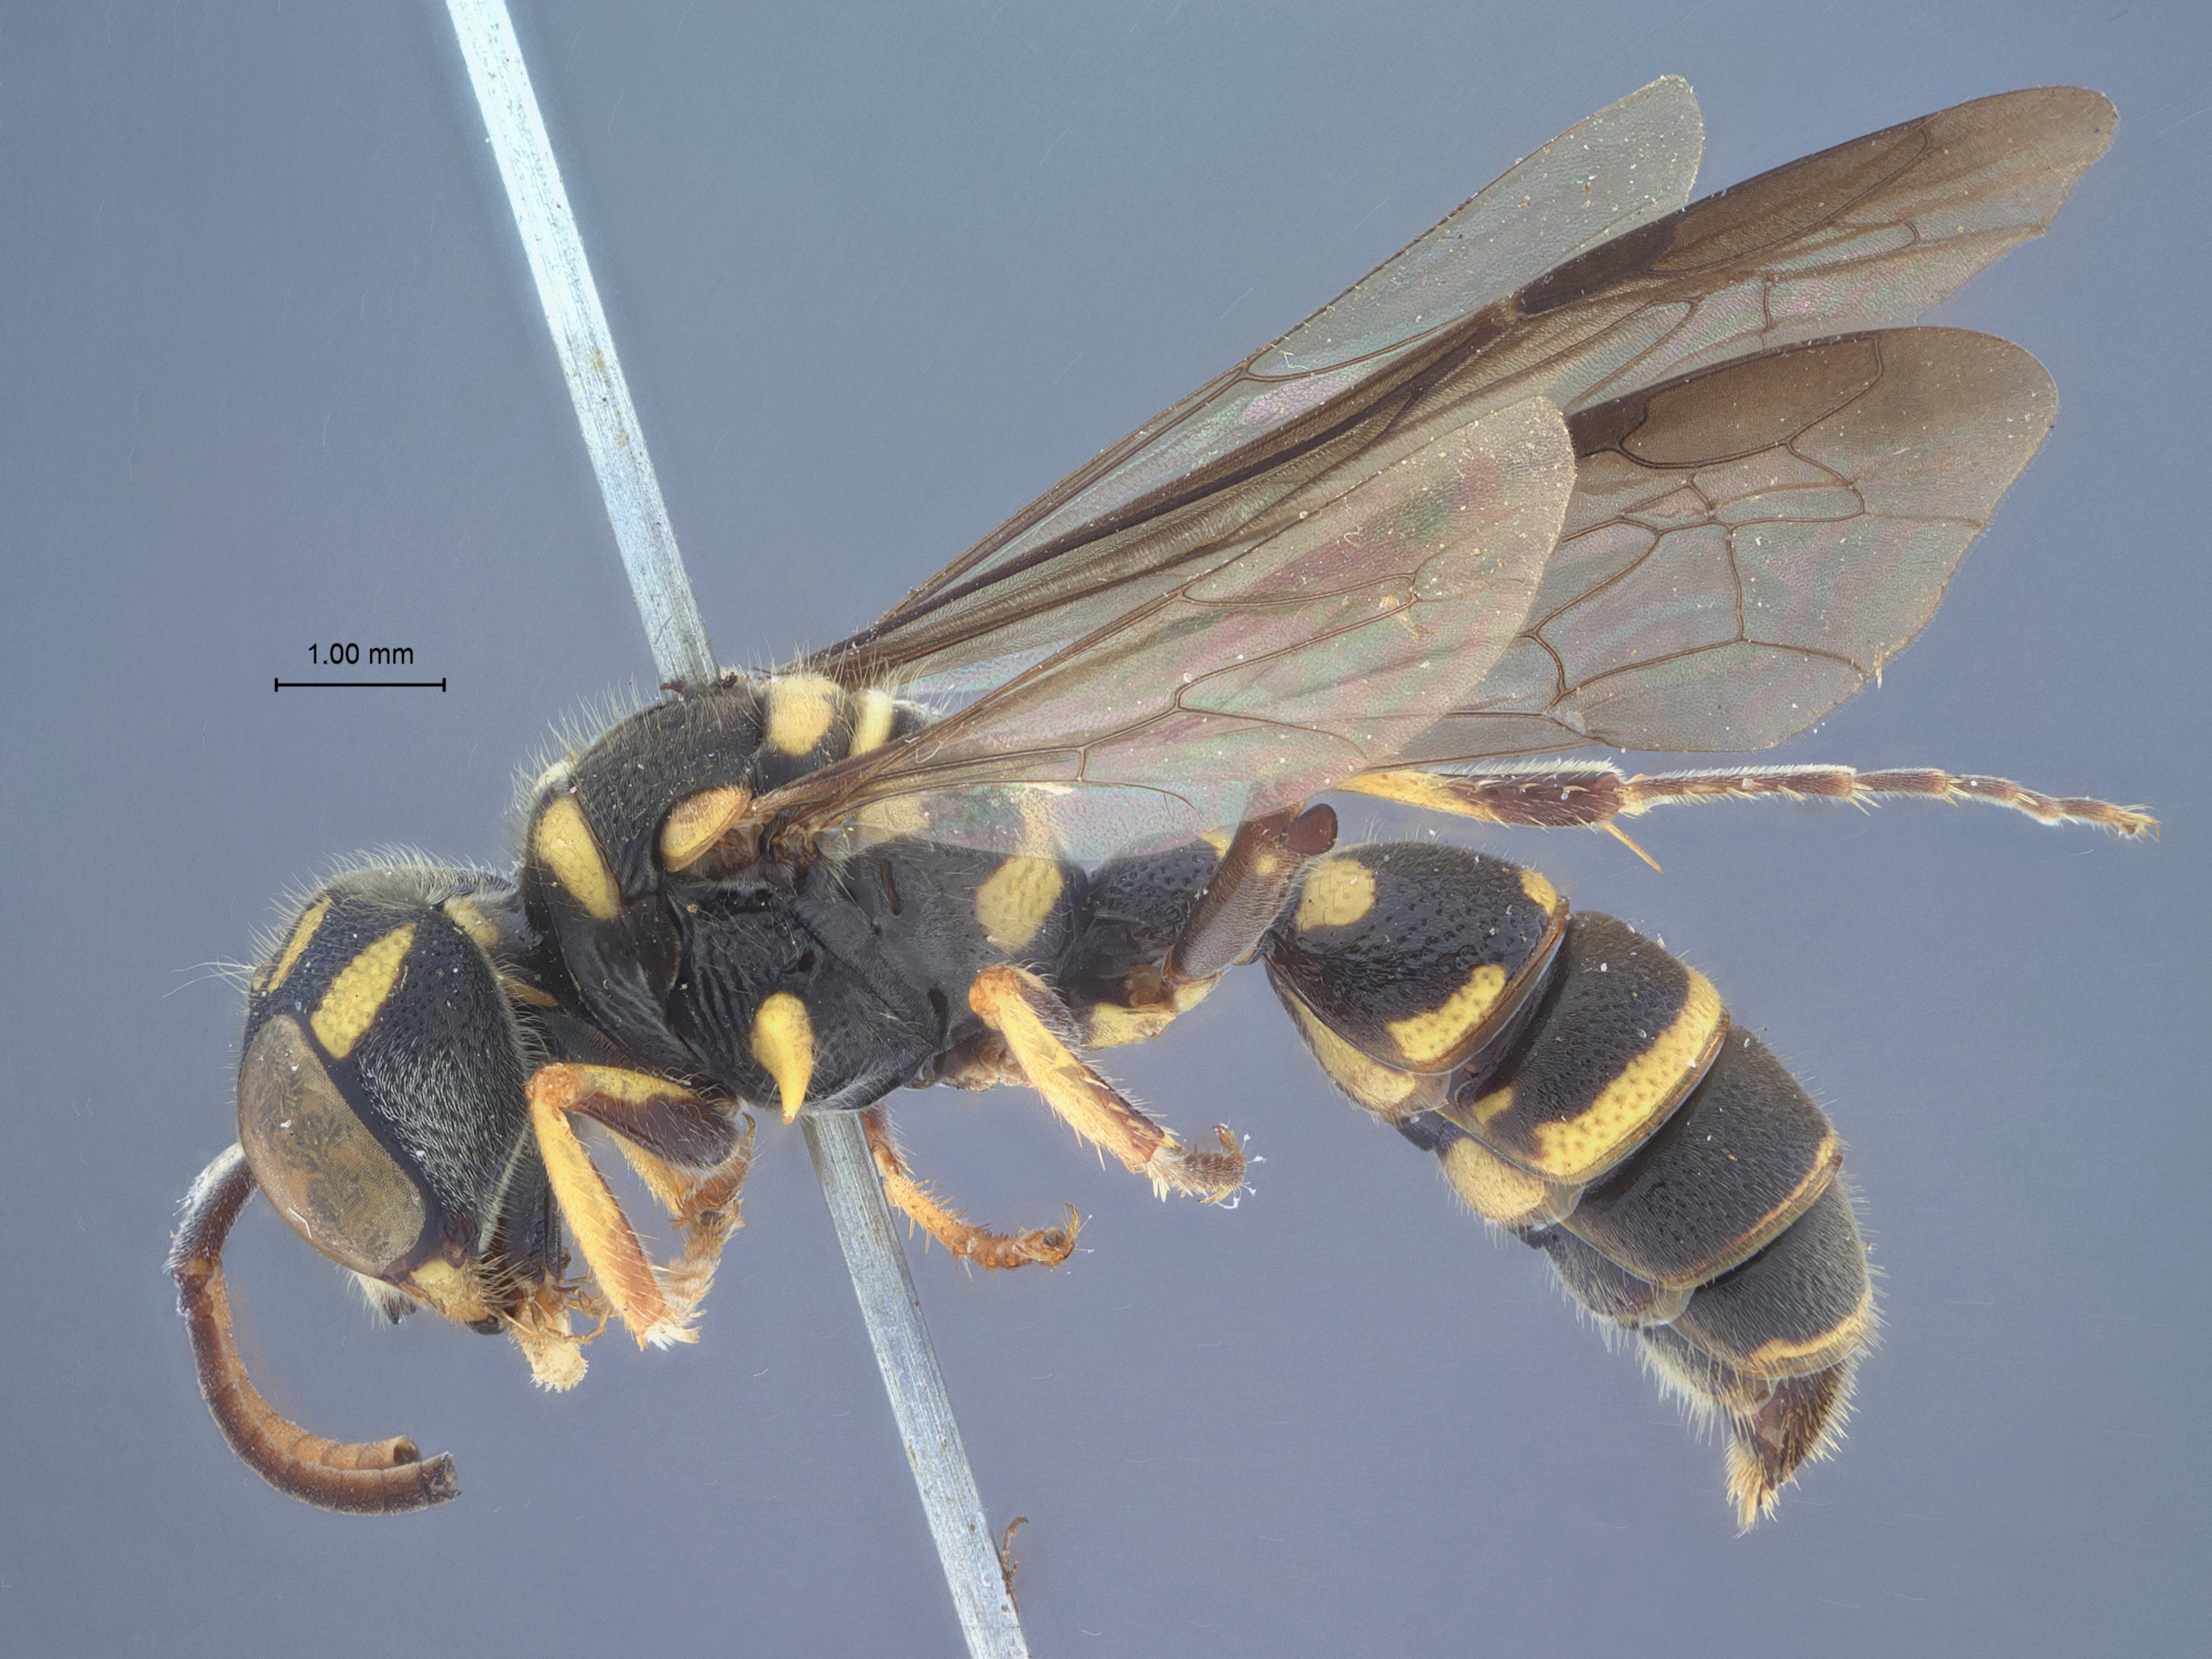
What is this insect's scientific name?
Cerceris spinigera
